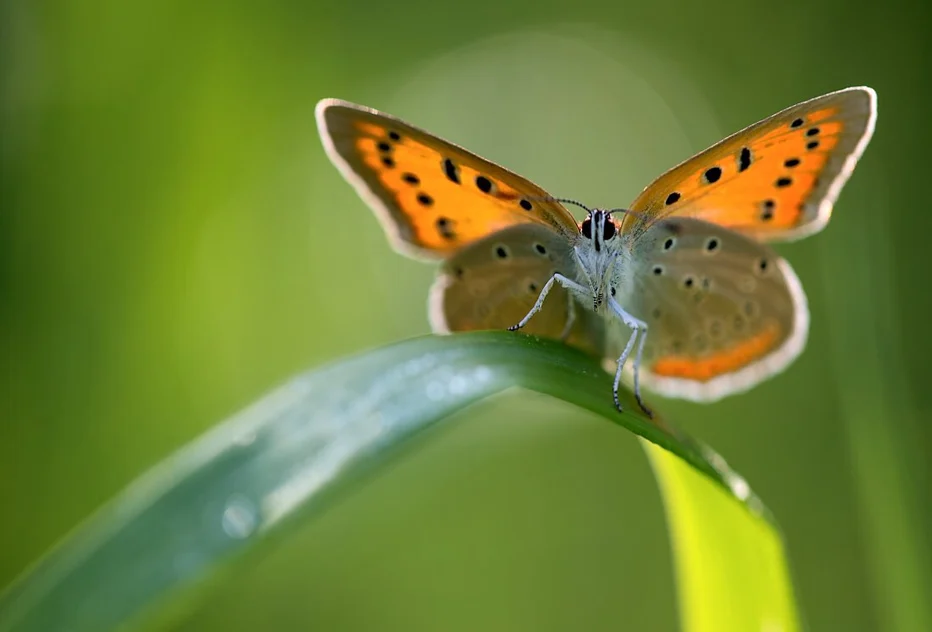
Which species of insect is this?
Lycaena dispar
